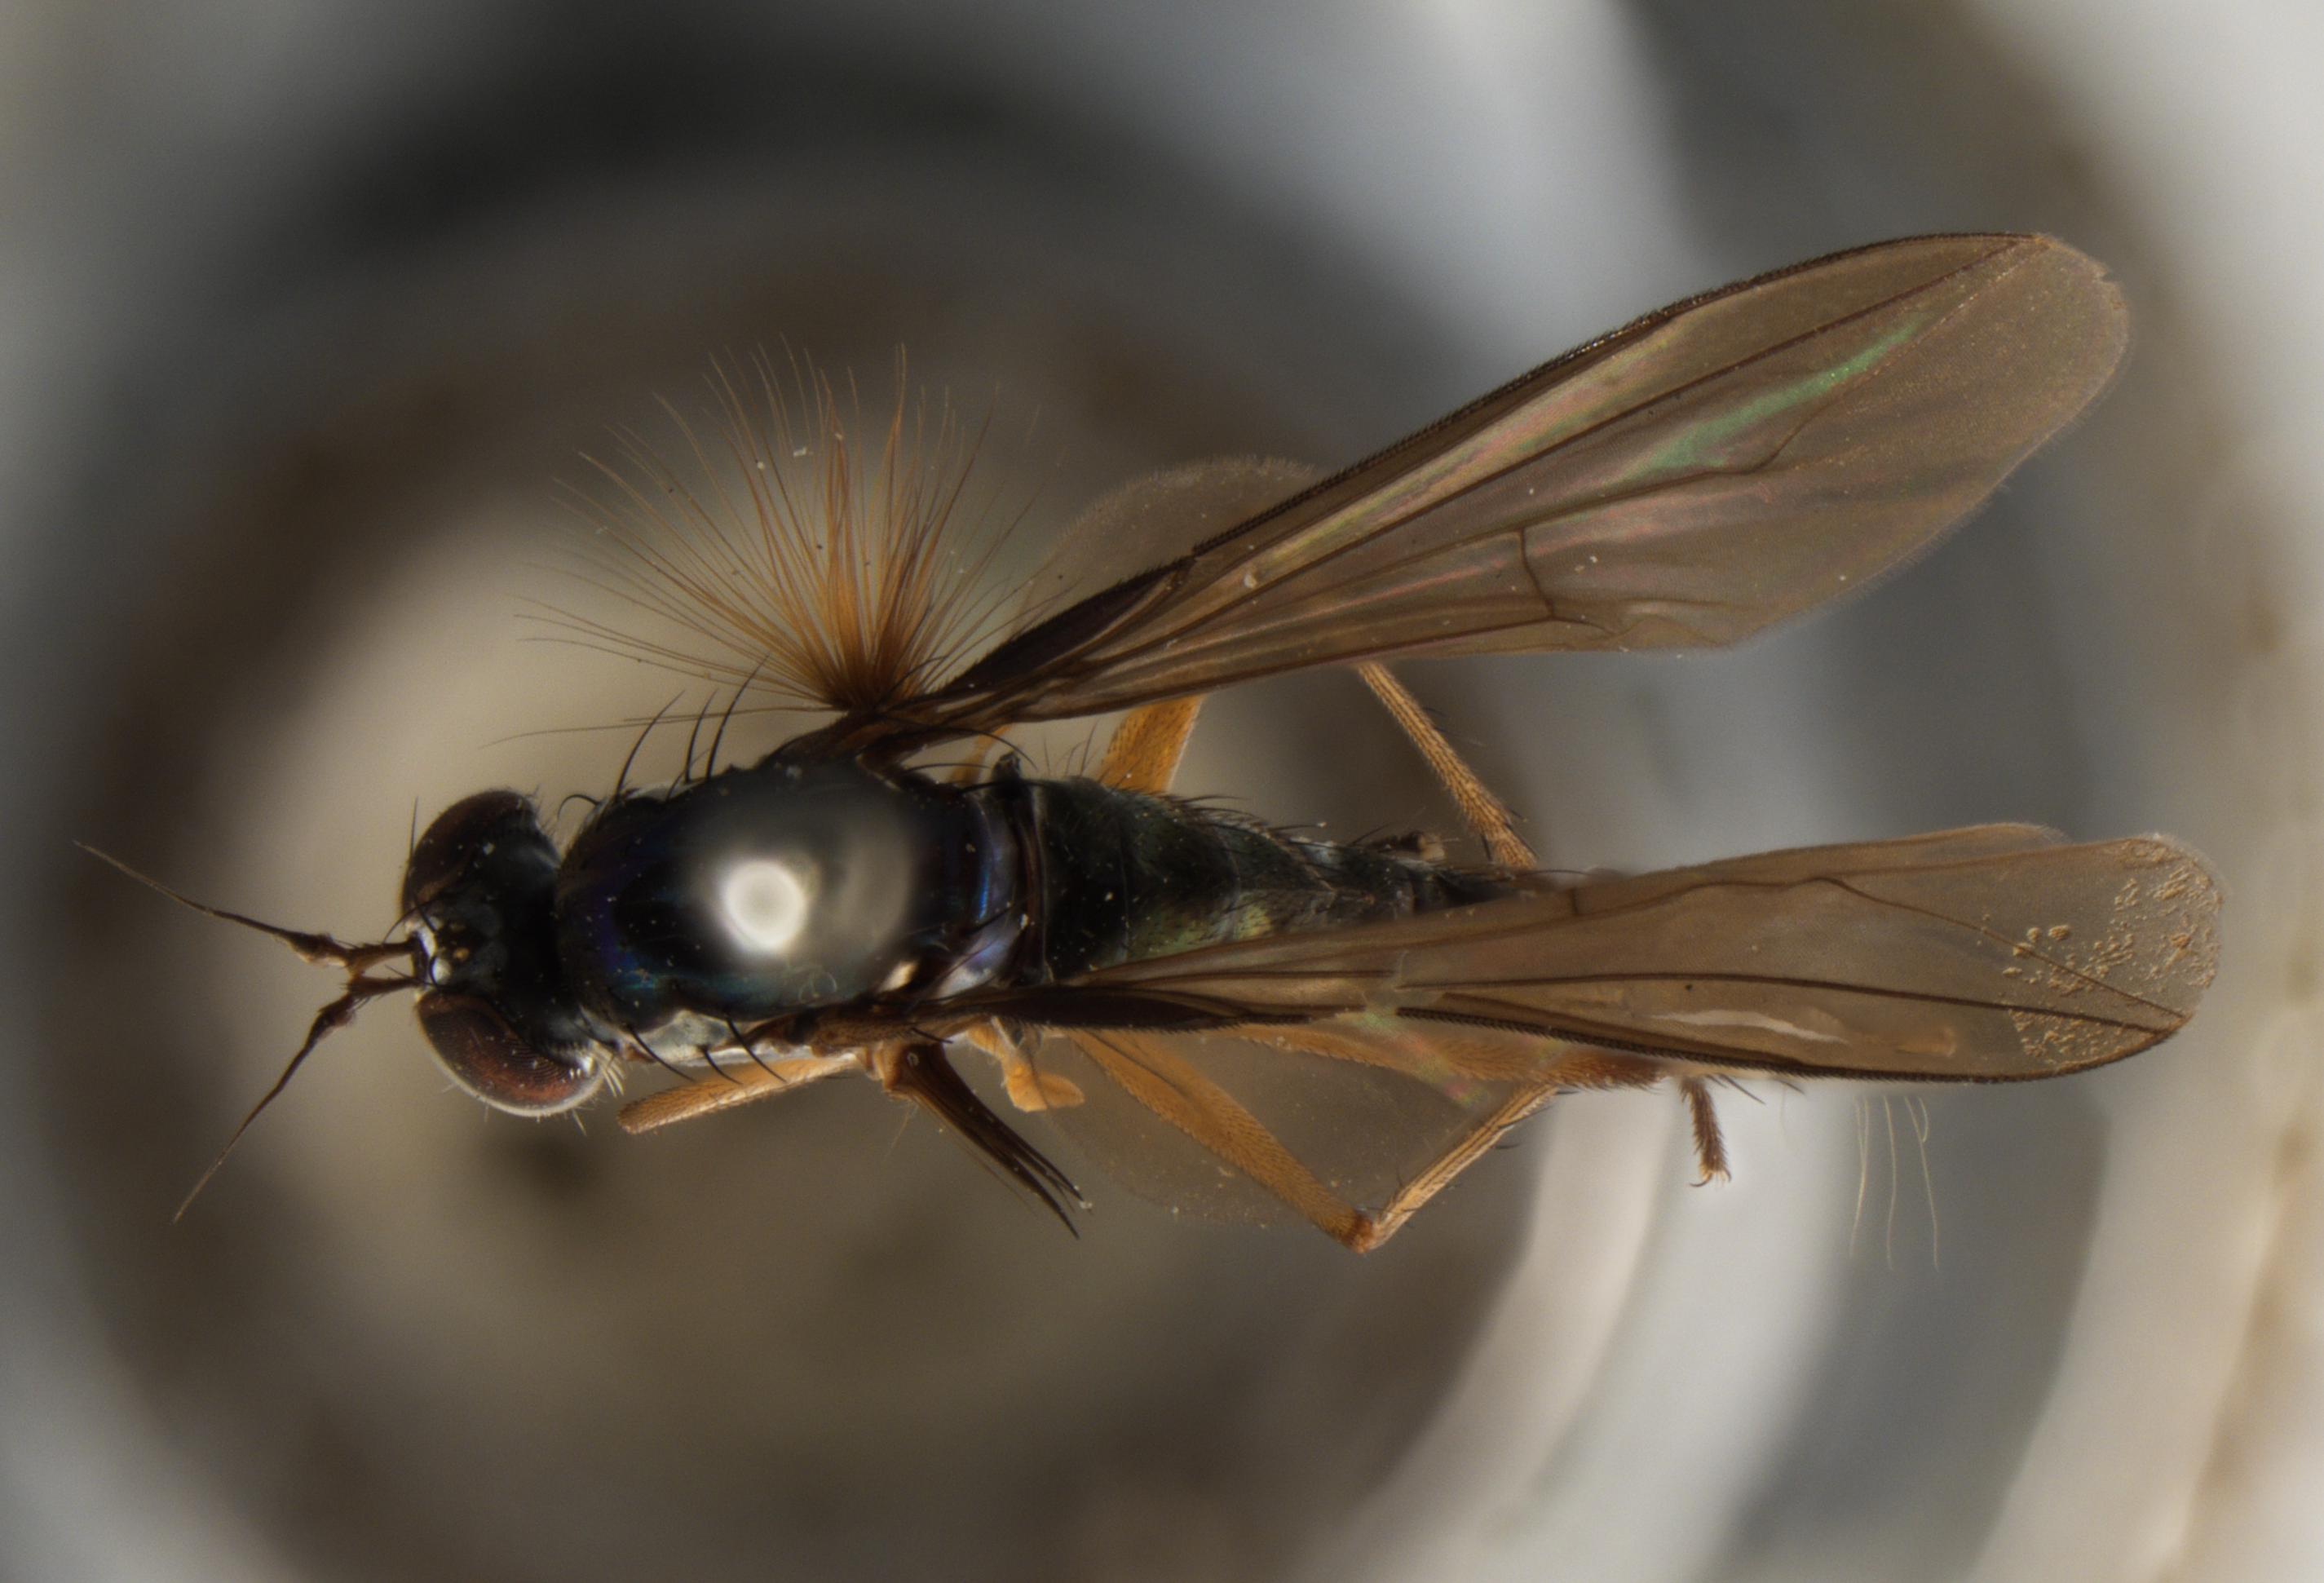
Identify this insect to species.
Polymedon nimius
